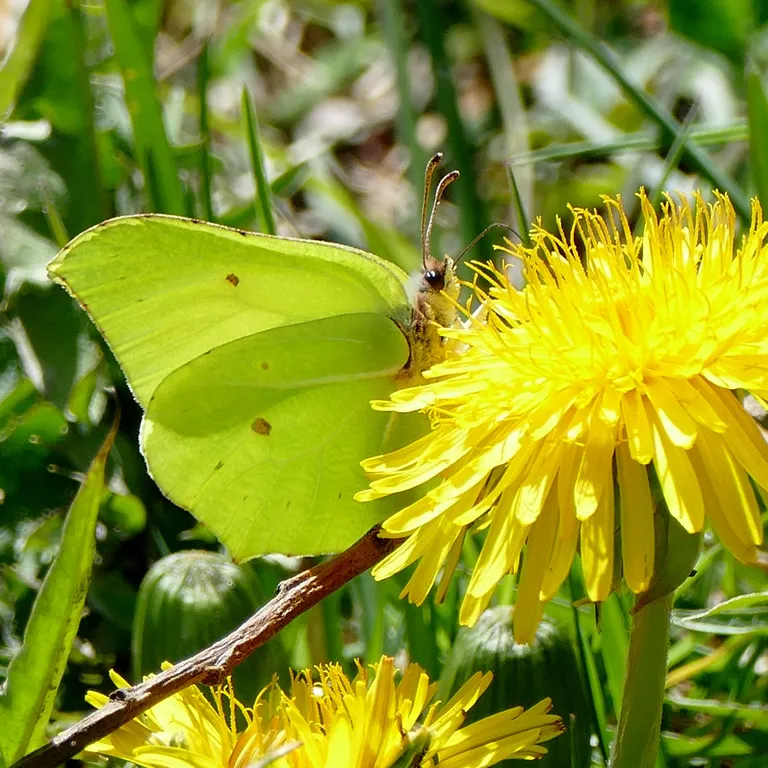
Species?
Gonepteryx rhamni
